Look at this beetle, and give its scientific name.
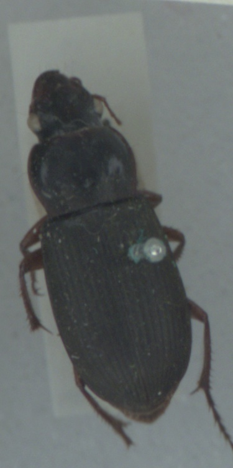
Harpalus rufipes
